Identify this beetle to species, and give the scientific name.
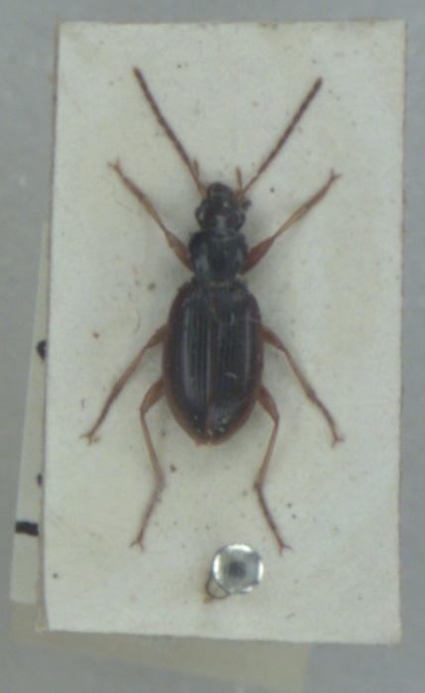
Paranchus albipes
